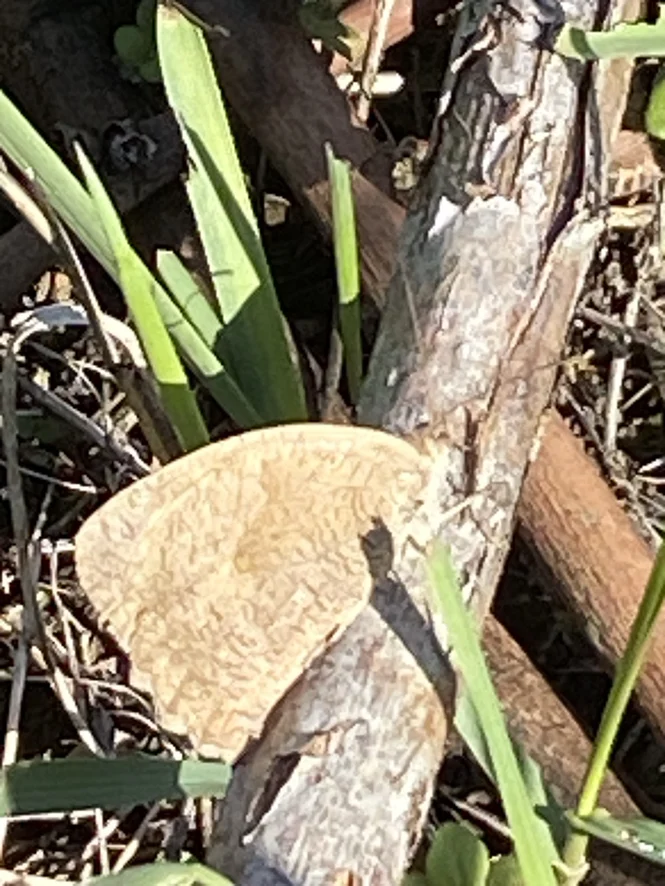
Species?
Maniola jurtina
